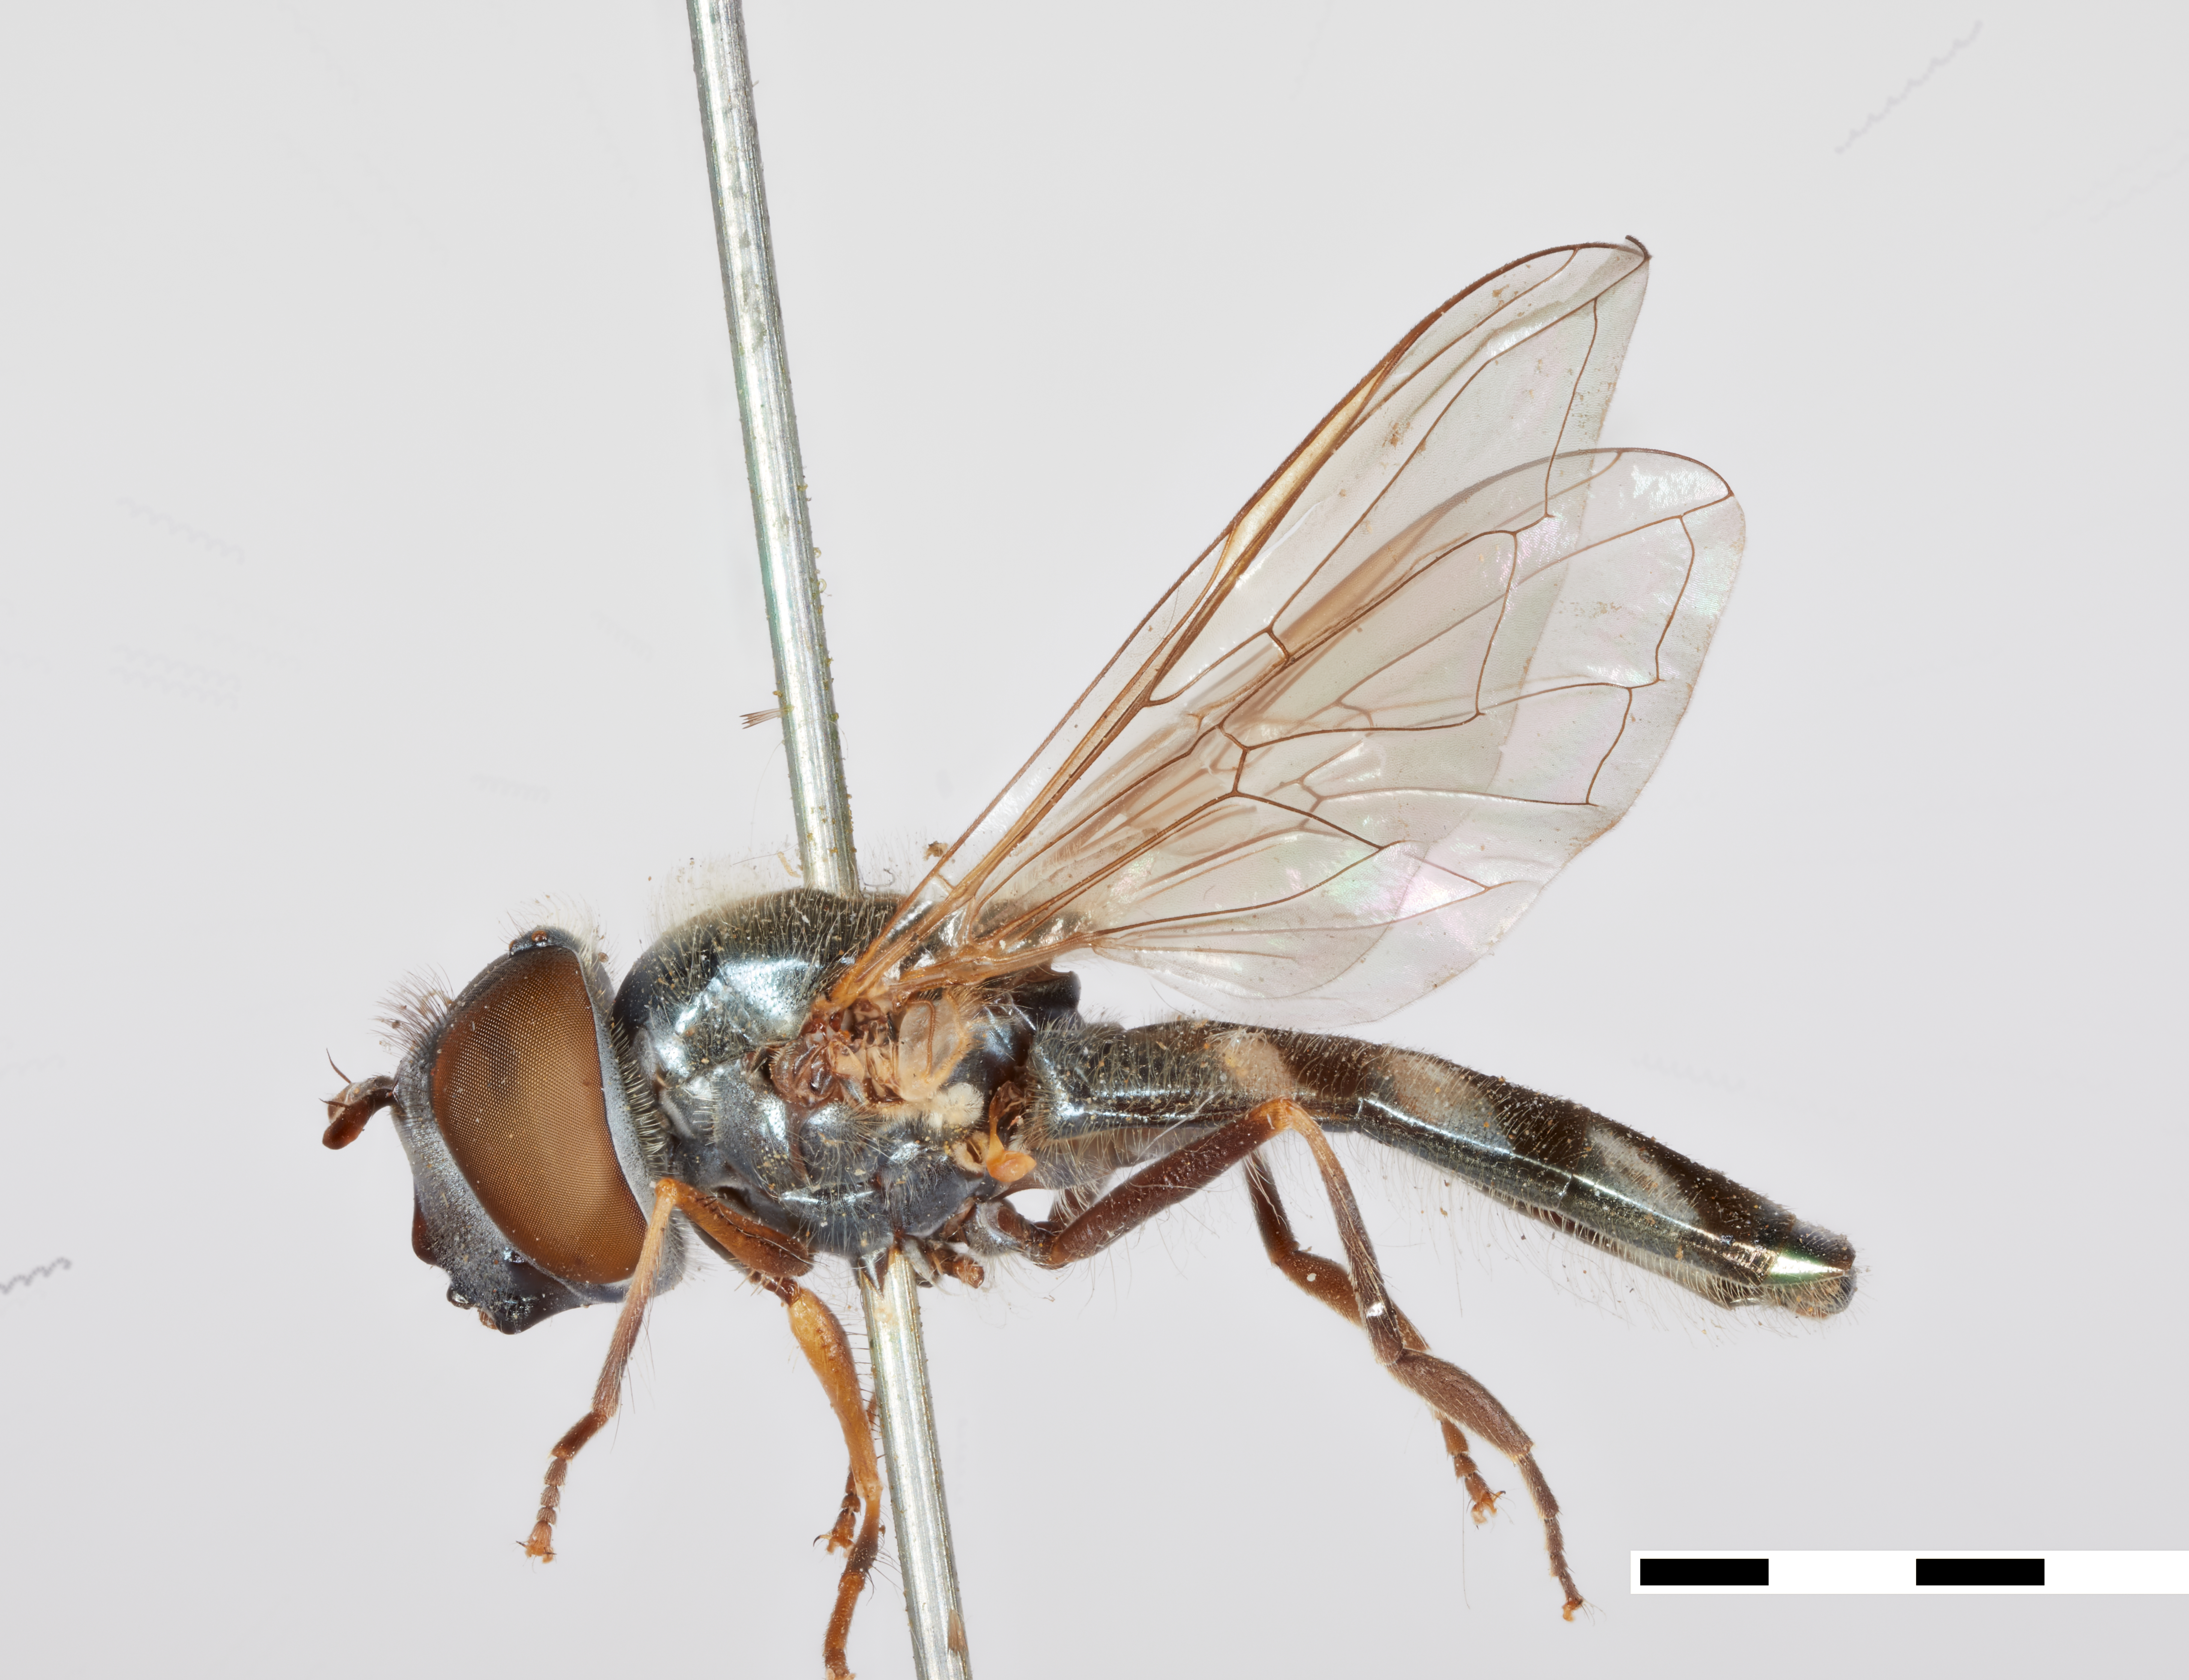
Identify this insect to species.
Melanostoma coerulescens
